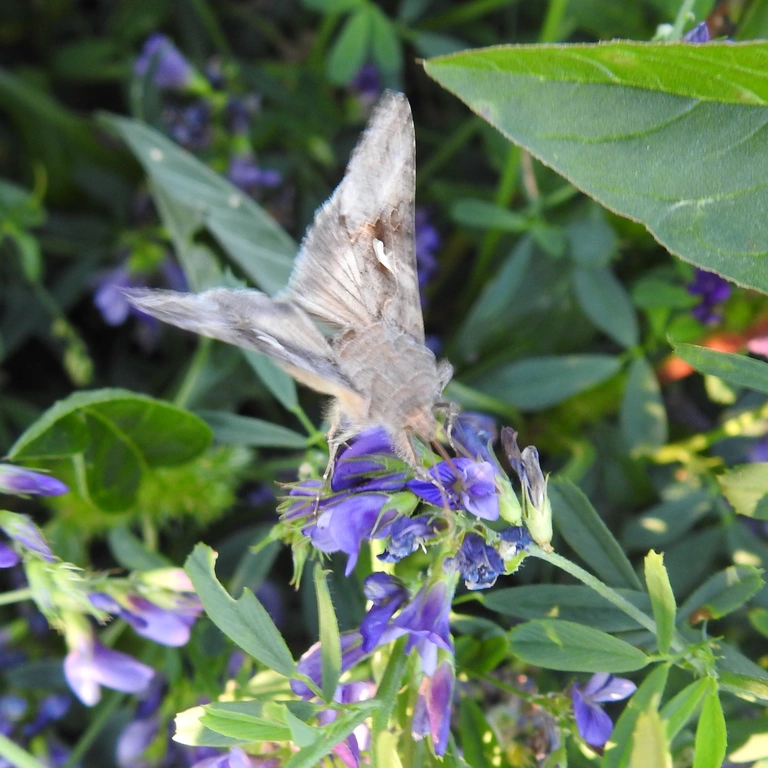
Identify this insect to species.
Autographa gamma
